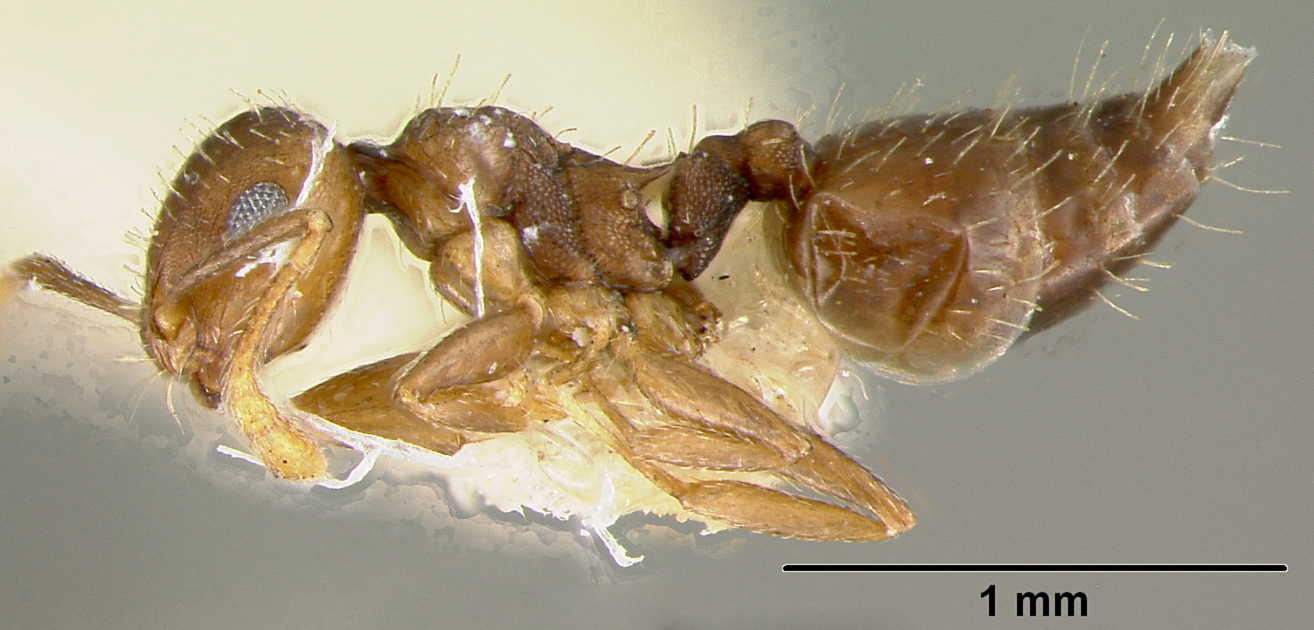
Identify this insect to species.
Crematogaster agnita
